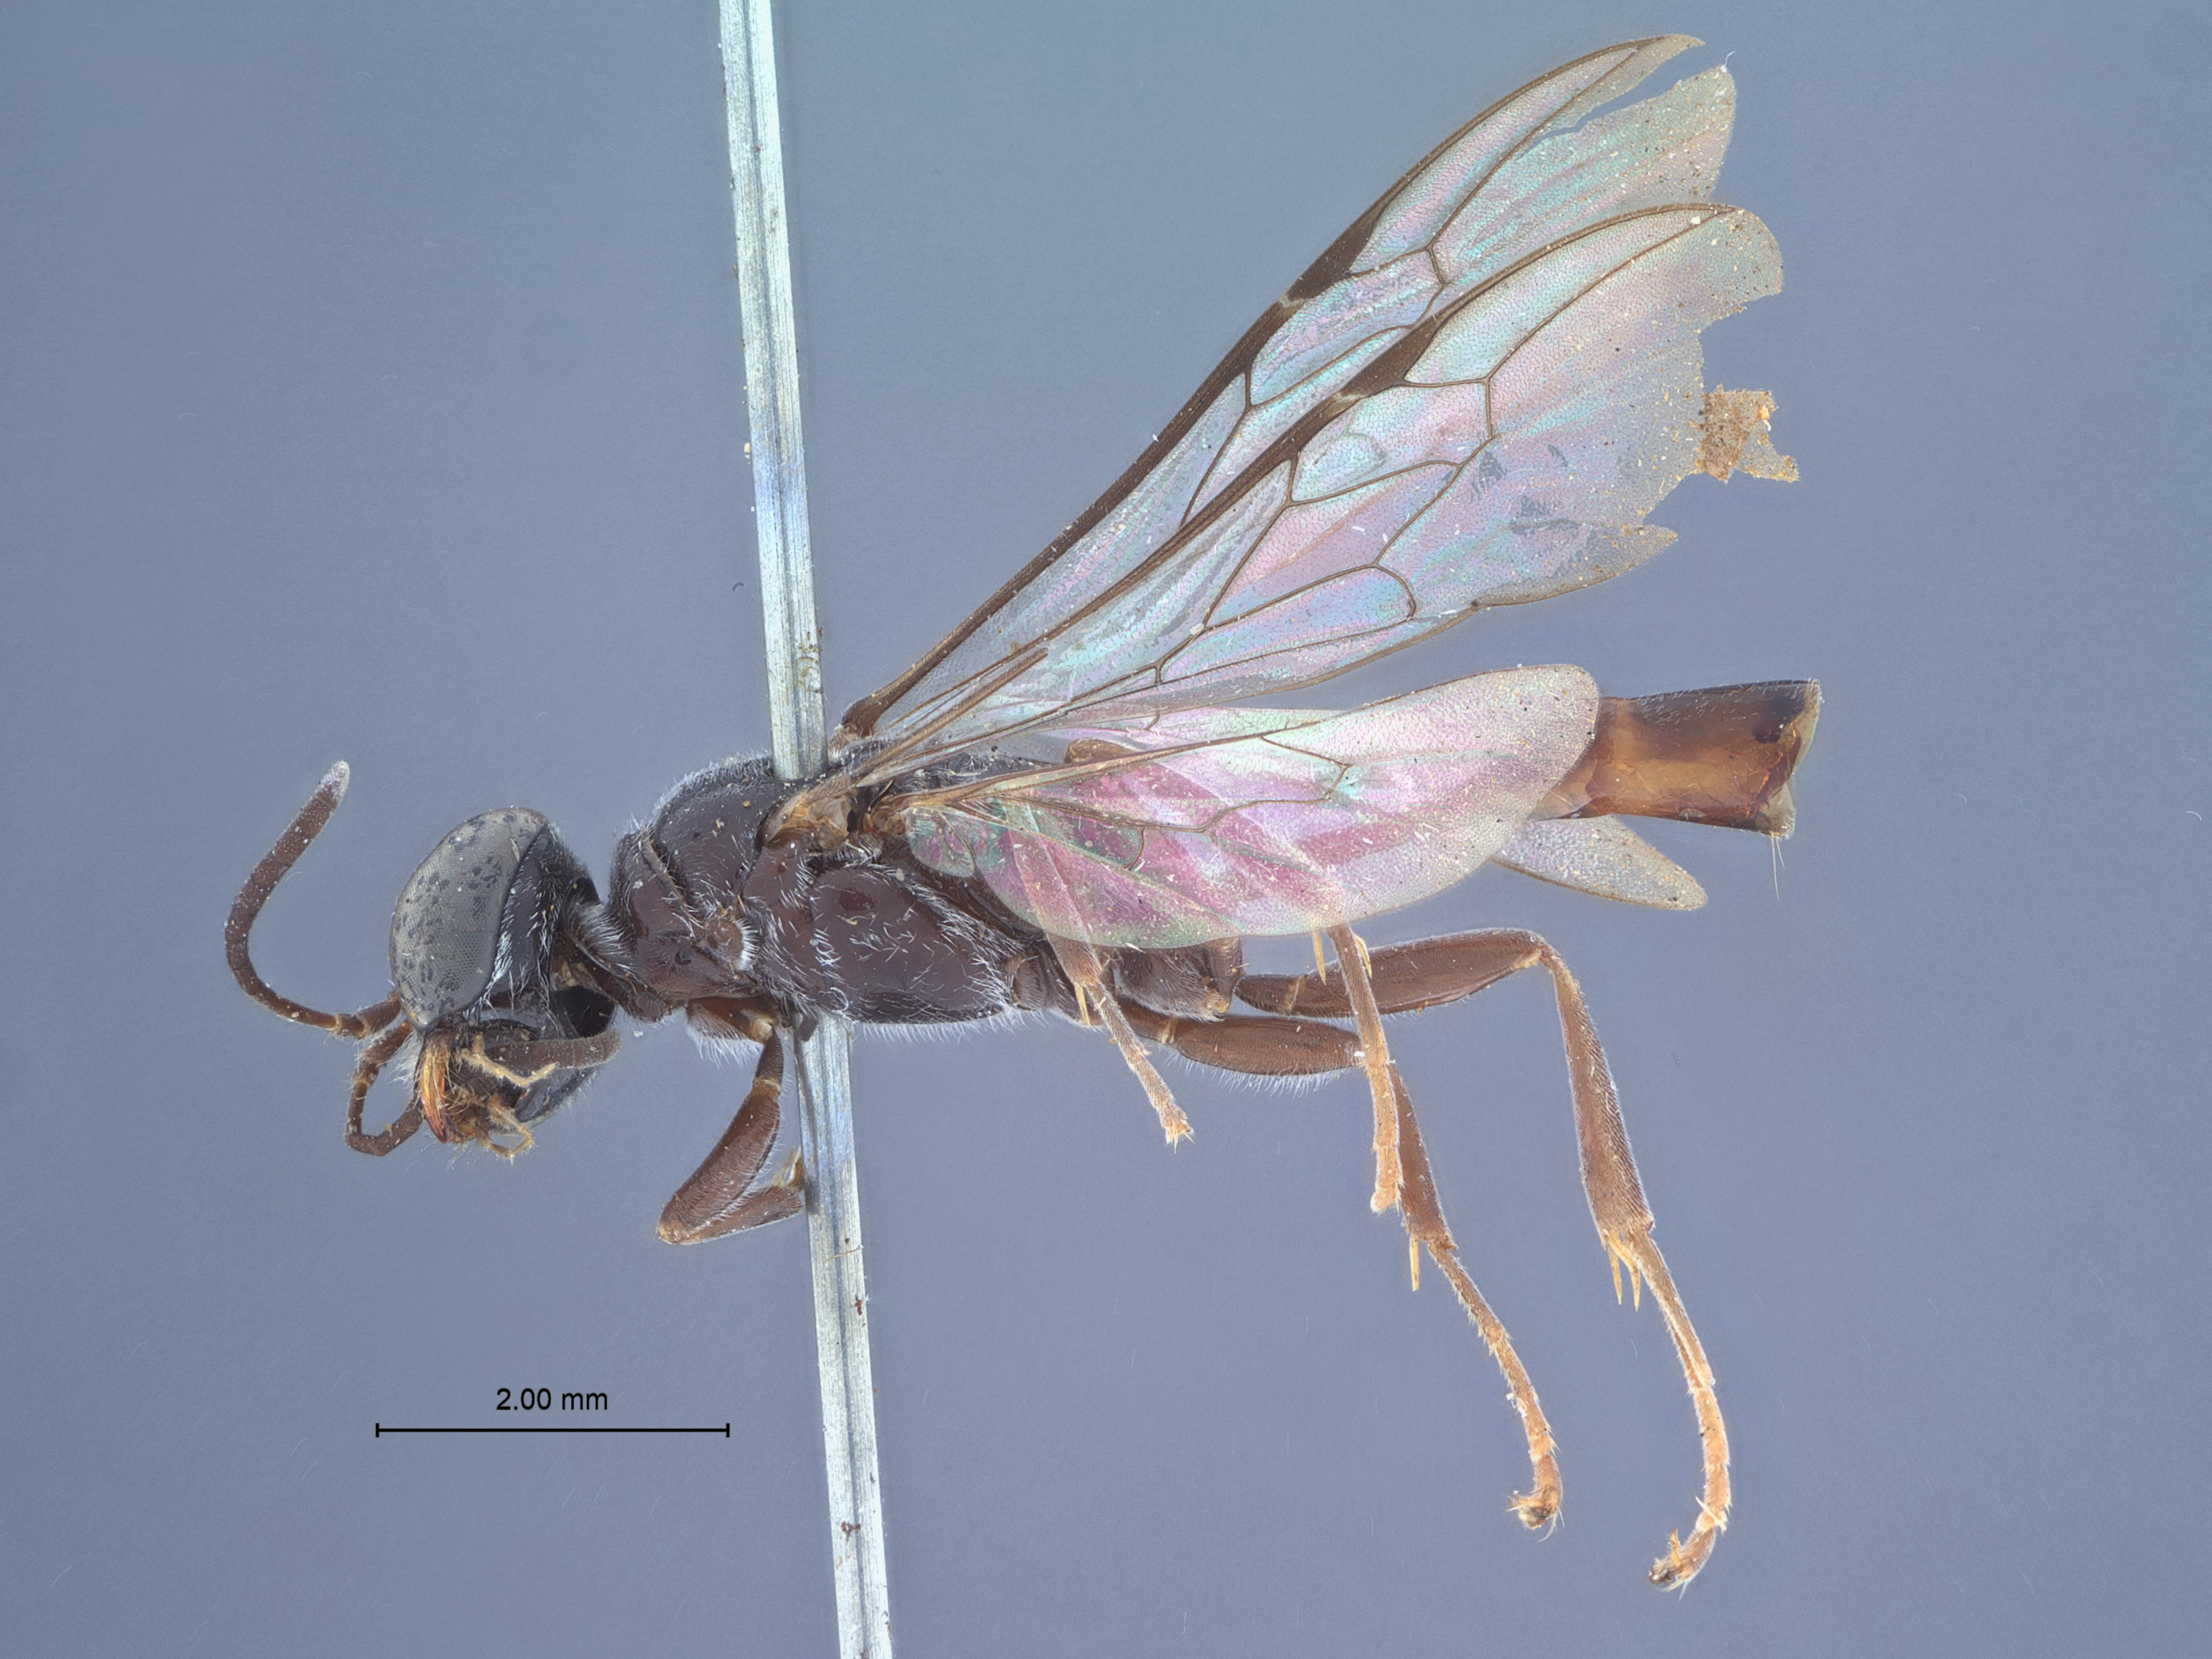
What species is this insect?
Trypoxylon cidicum
